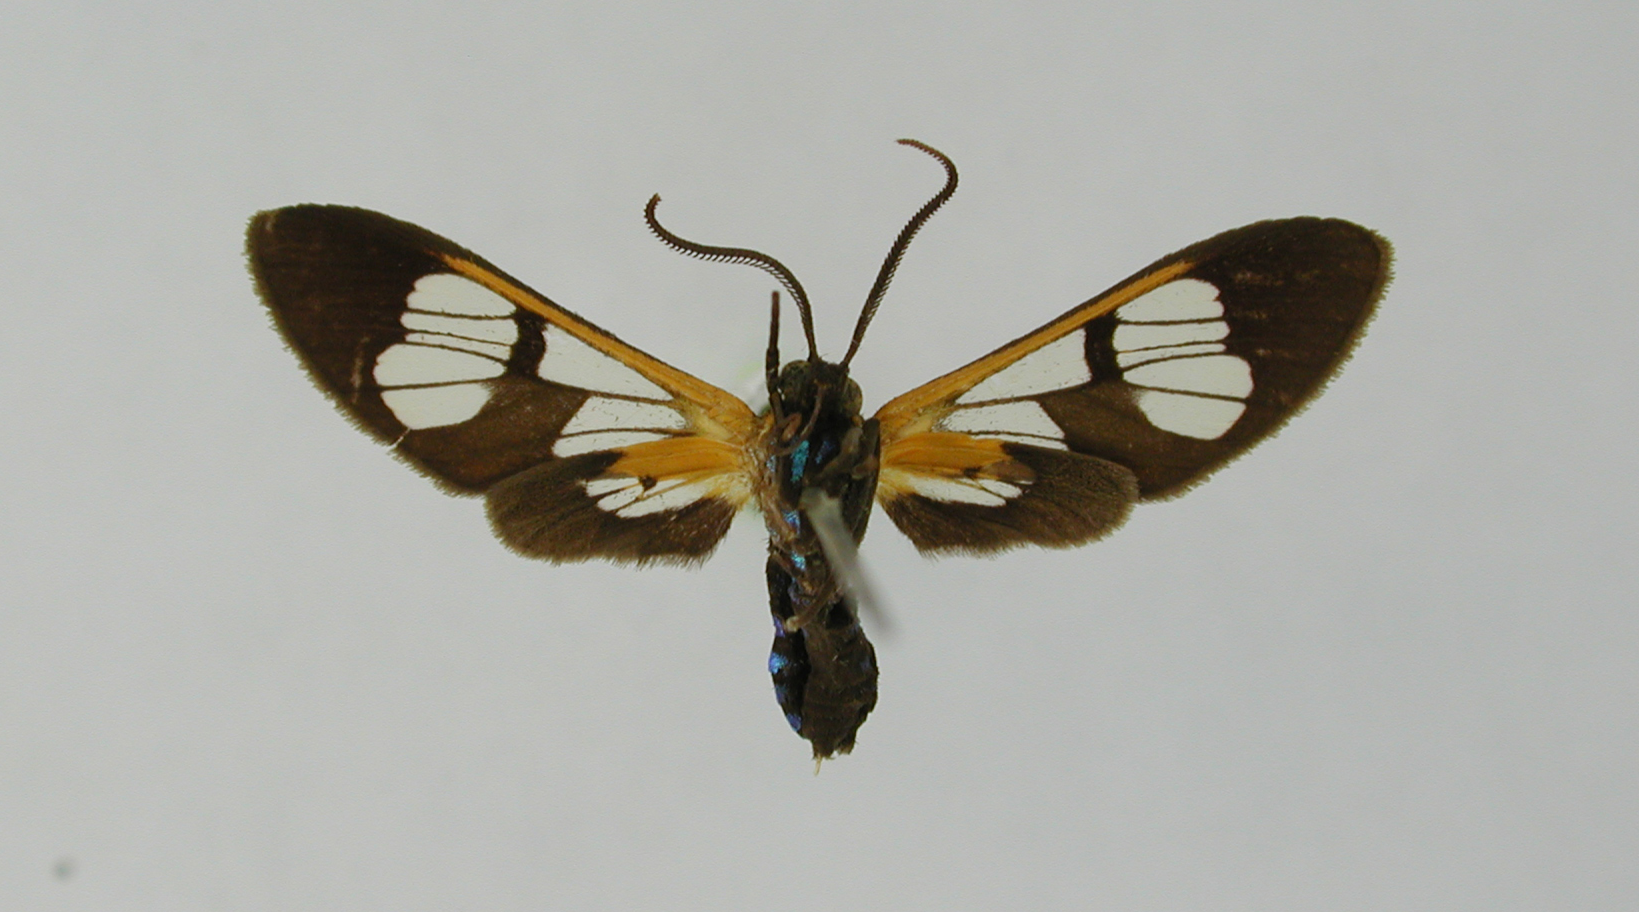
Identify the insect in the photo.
Cosmosoma aleus
